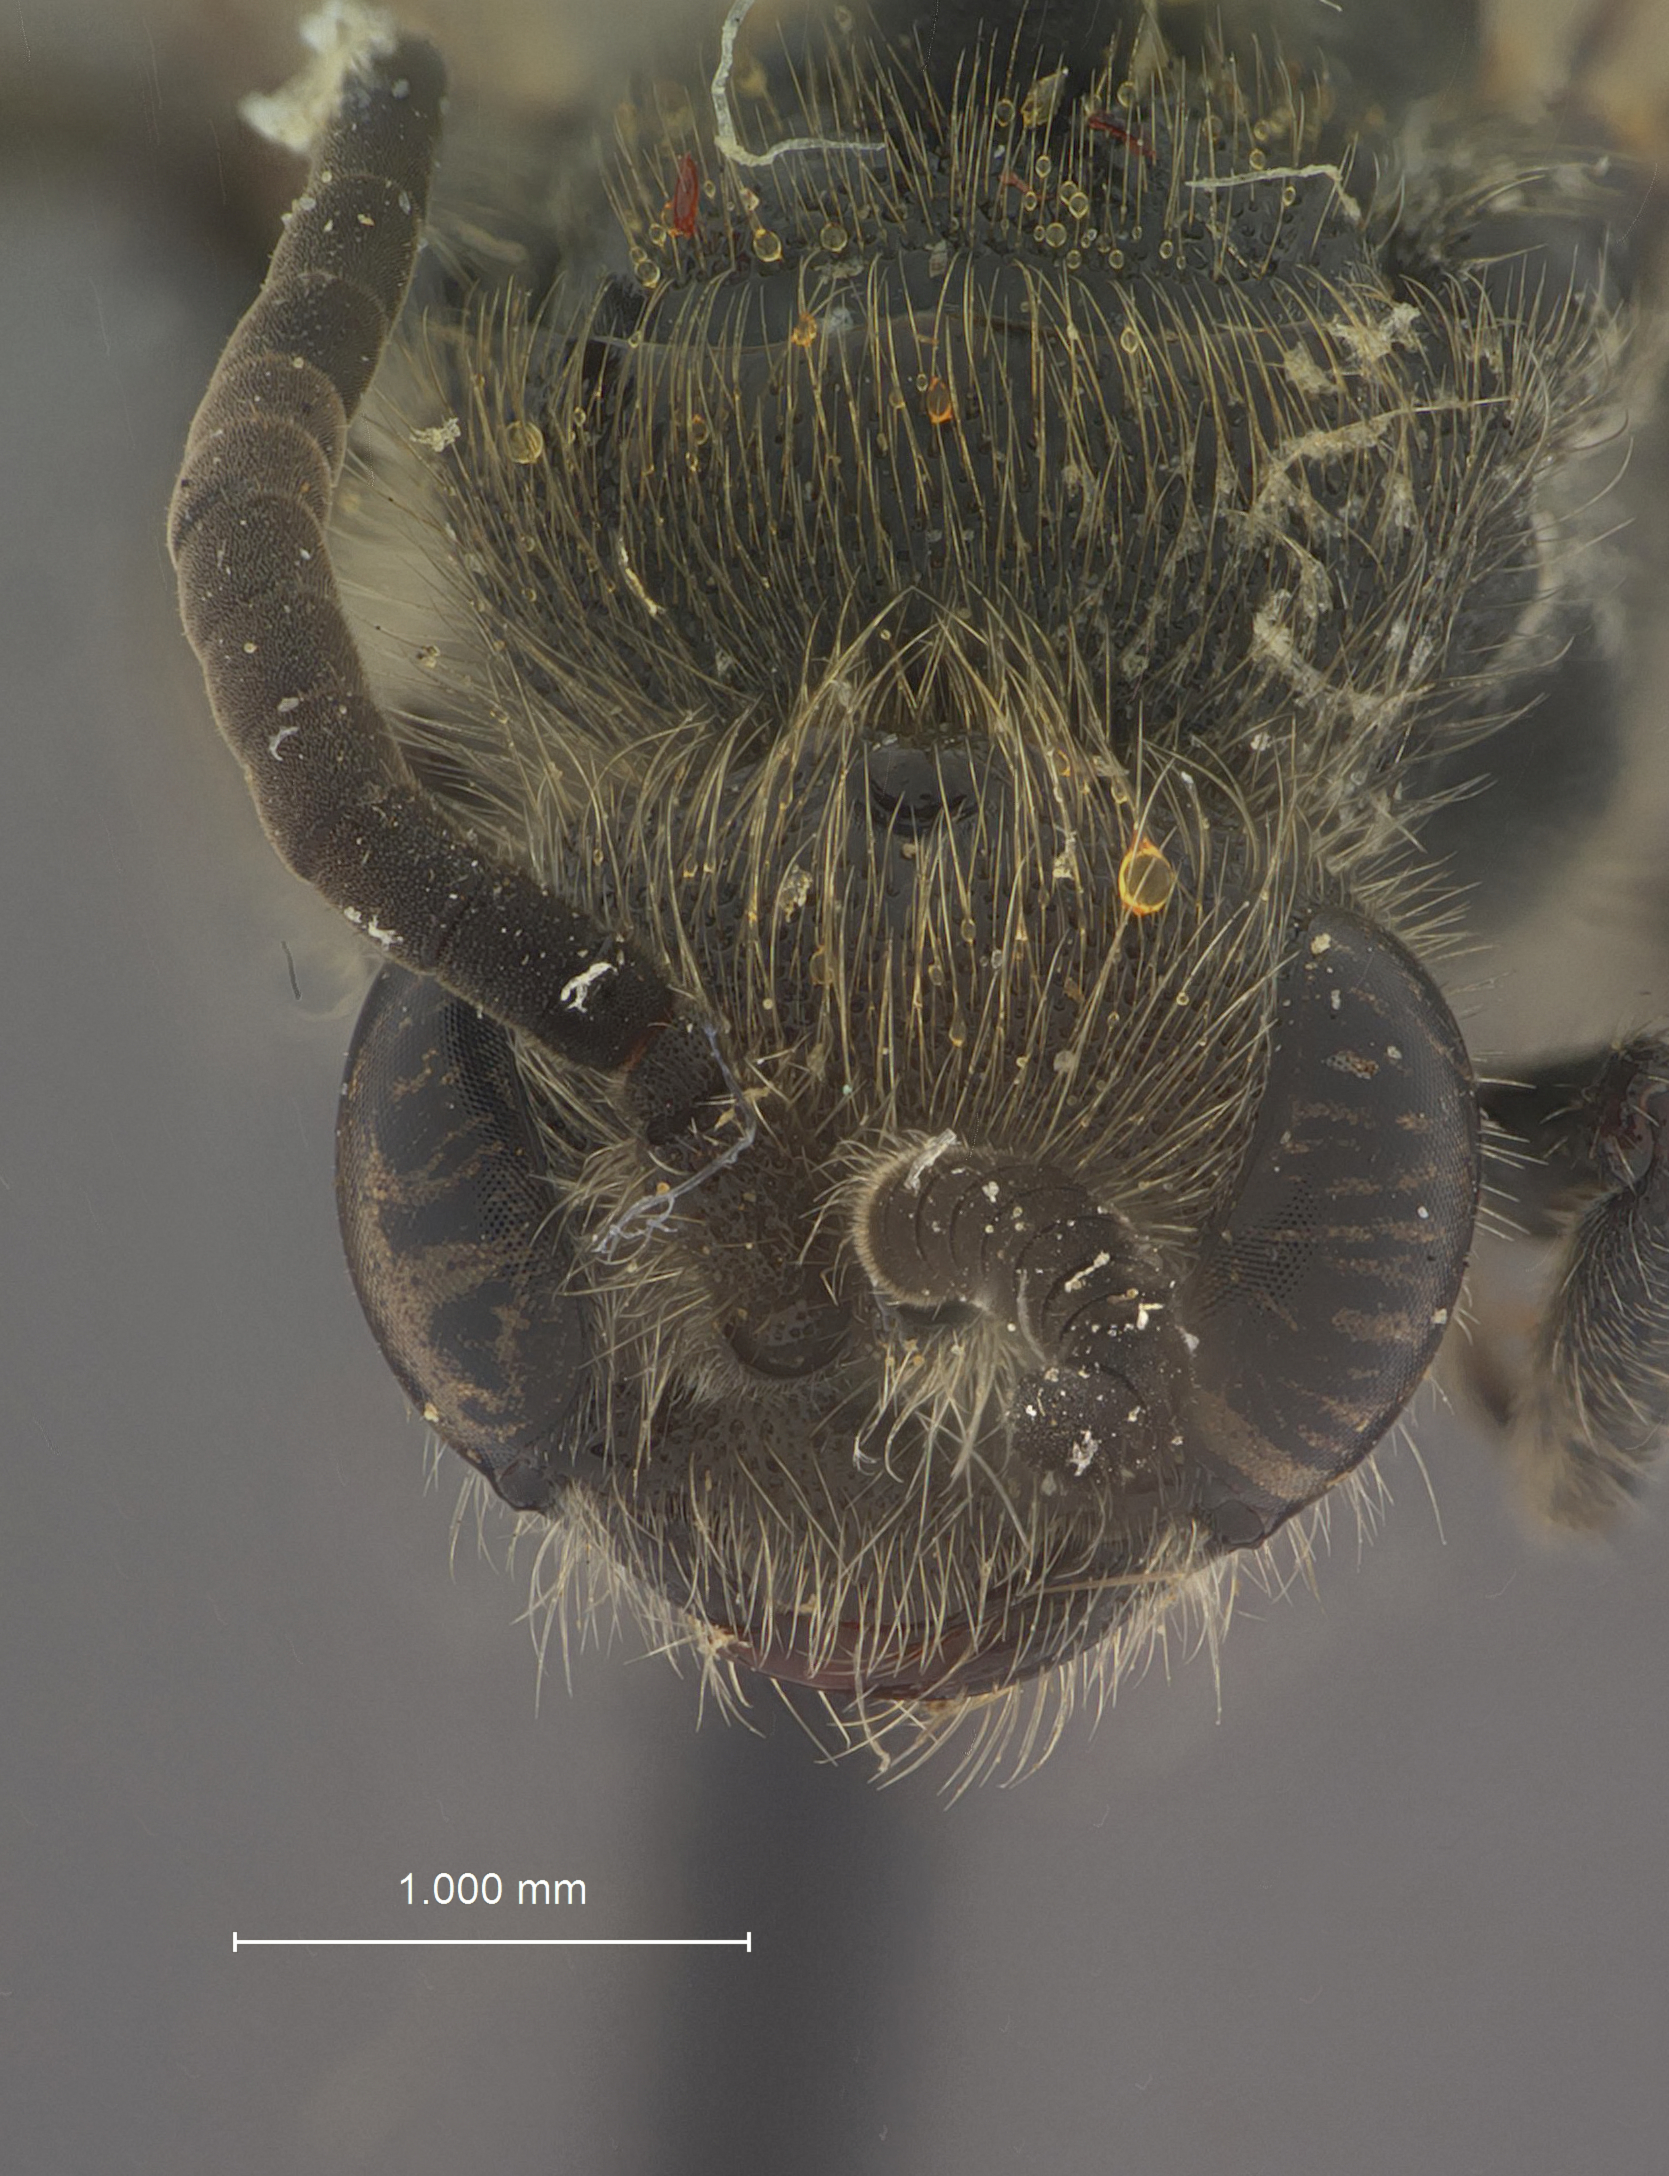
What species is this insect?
Krombeinia oaxacae
